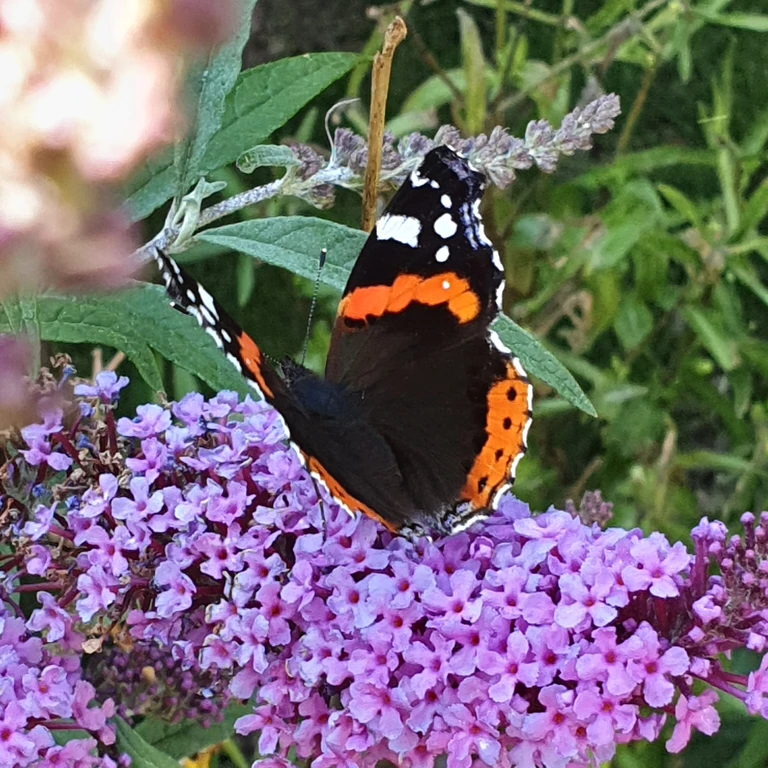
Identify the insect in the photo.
Vanessa atalanta
